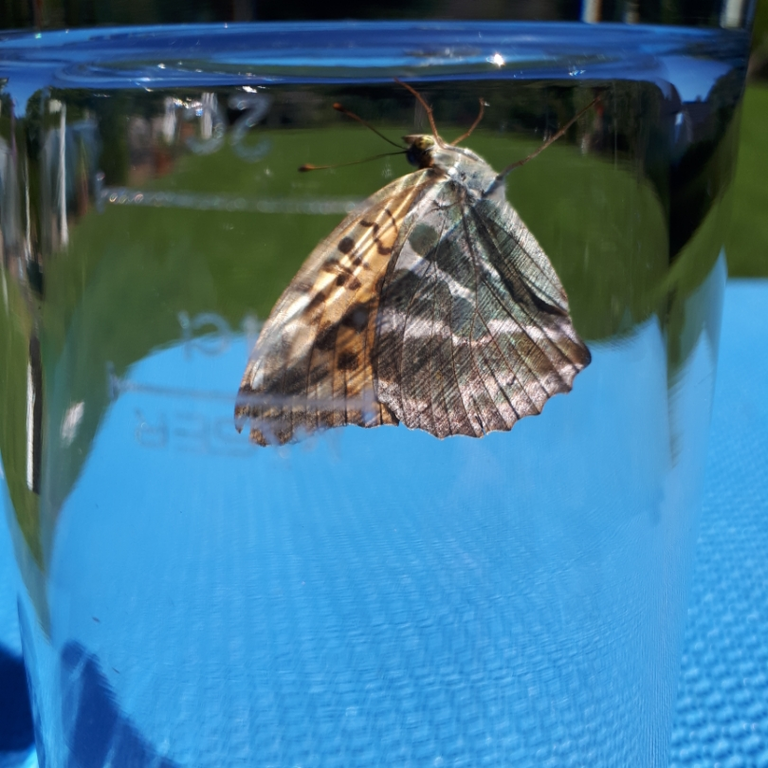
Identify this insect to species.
Argynnis paphia
